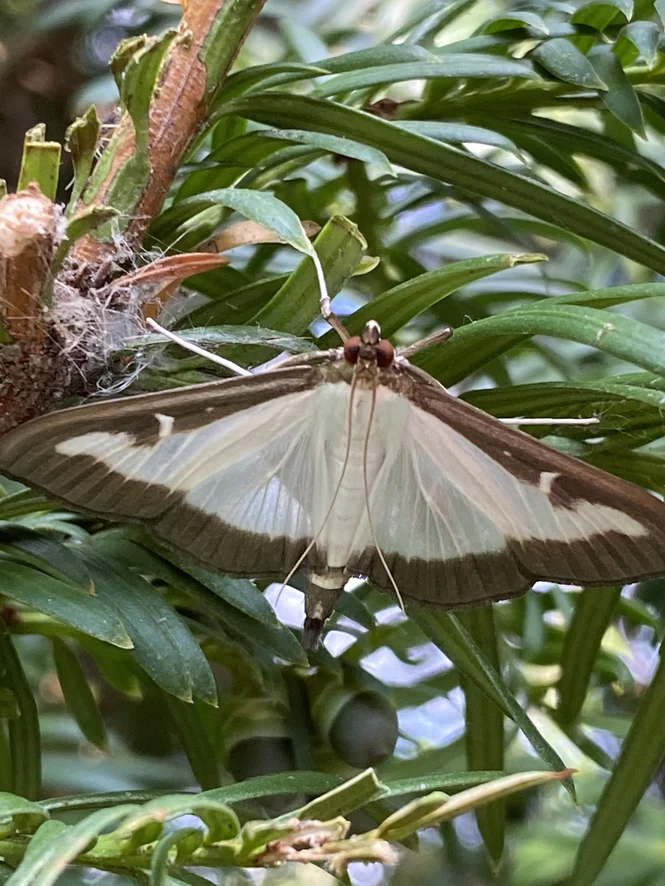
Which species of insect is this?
Cydalima perspectalis
